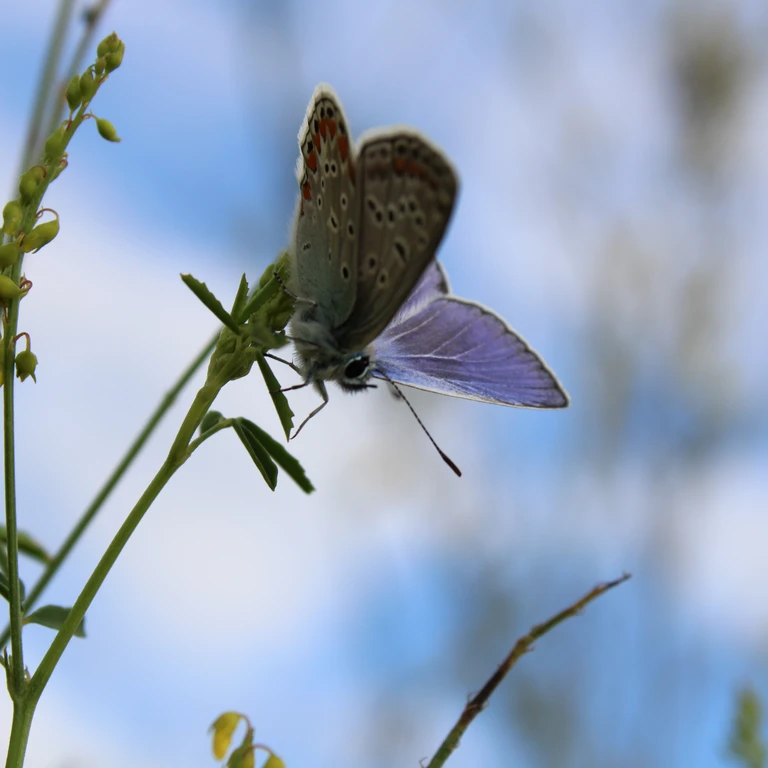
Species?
Polyommatus icarus
